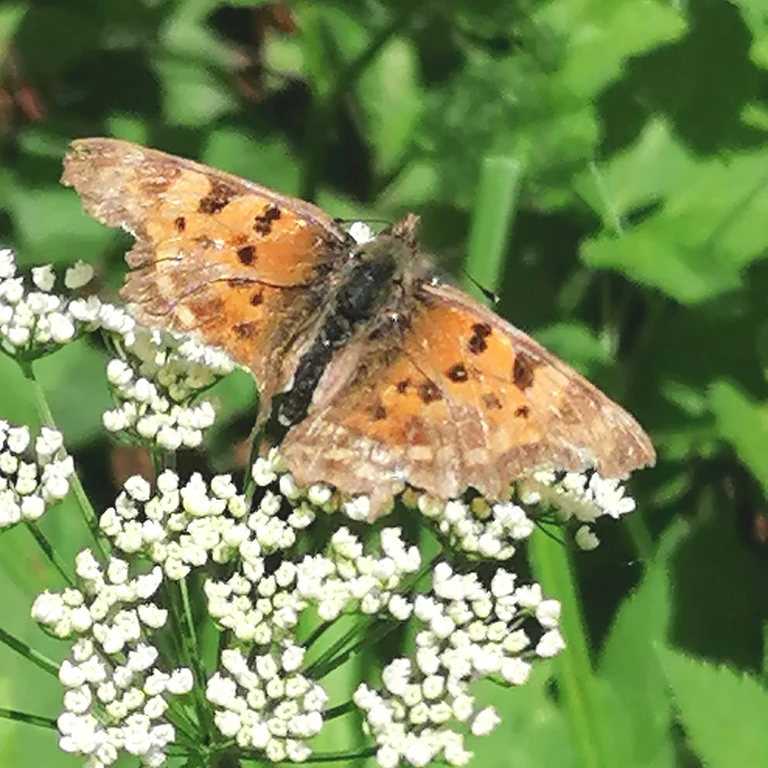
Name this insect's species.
Polygonia c-album
